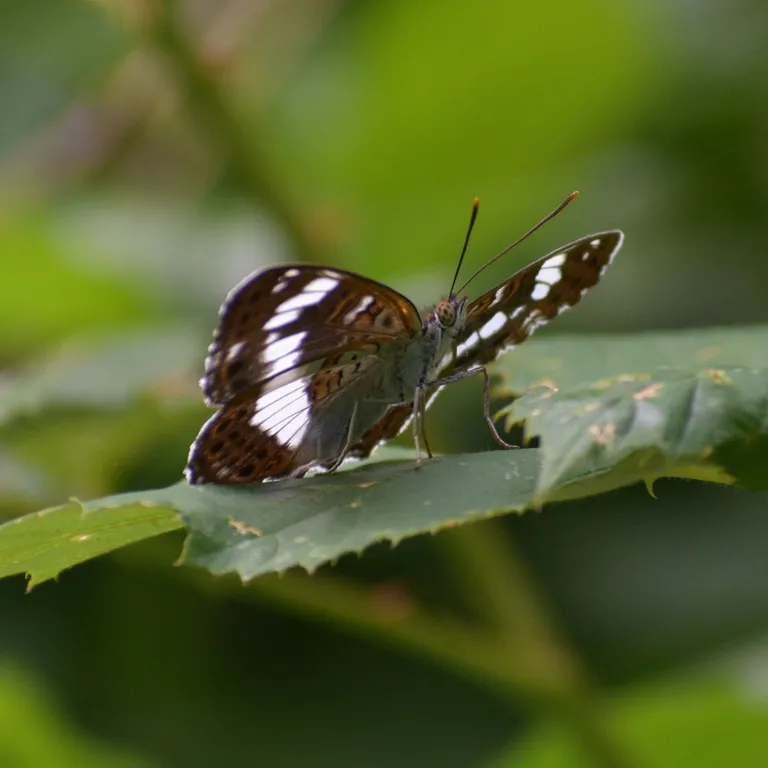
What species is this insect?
Limenitis camilla (also Ladoga camilla)
